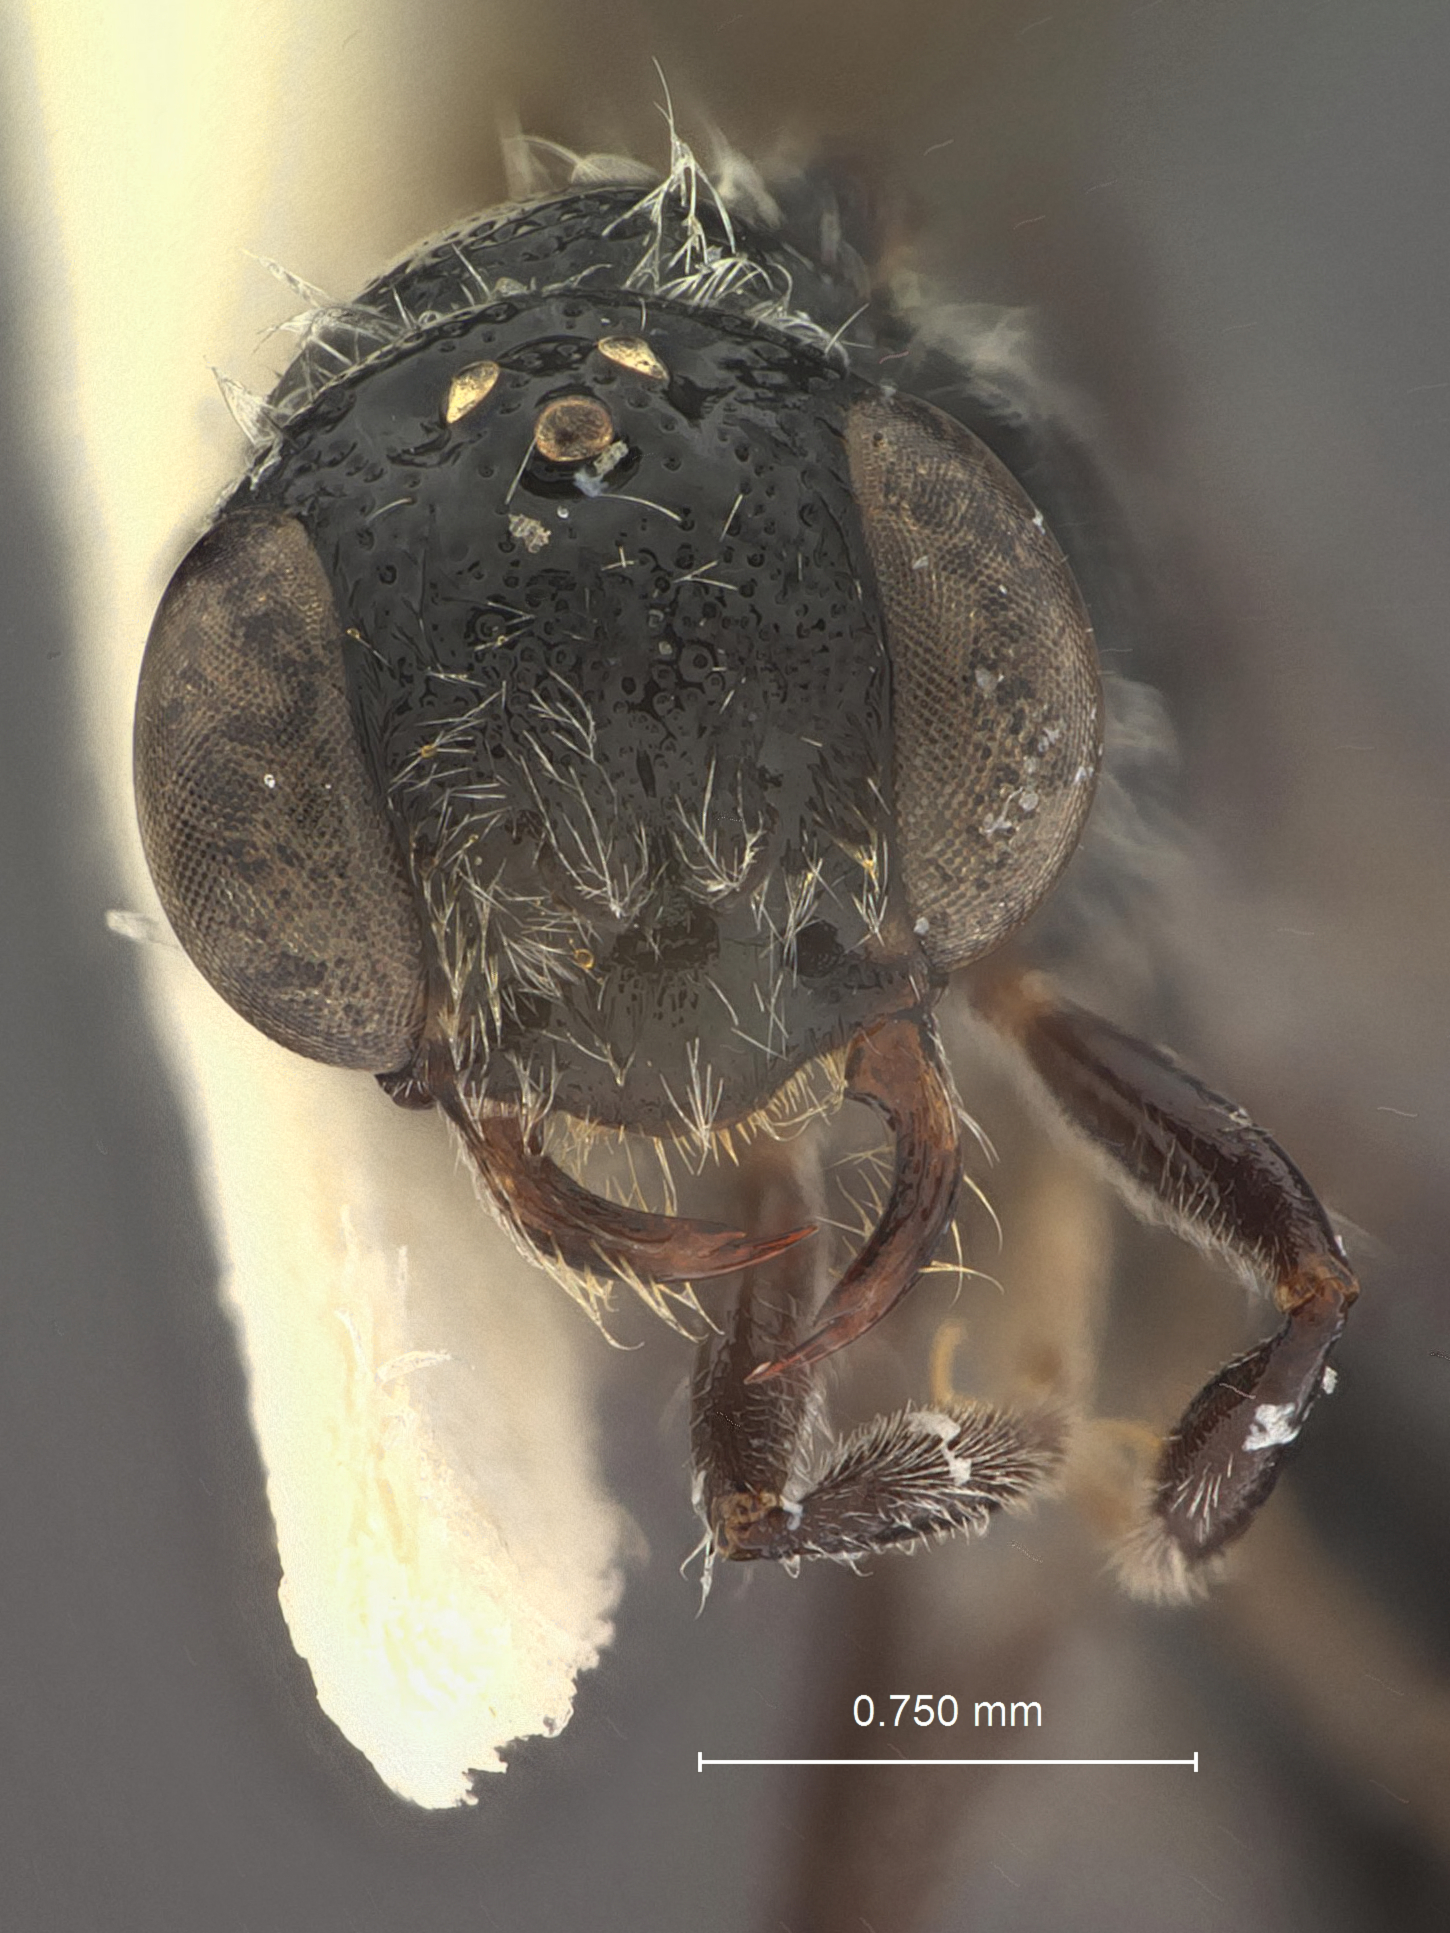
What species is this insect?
Pterombrus ater
